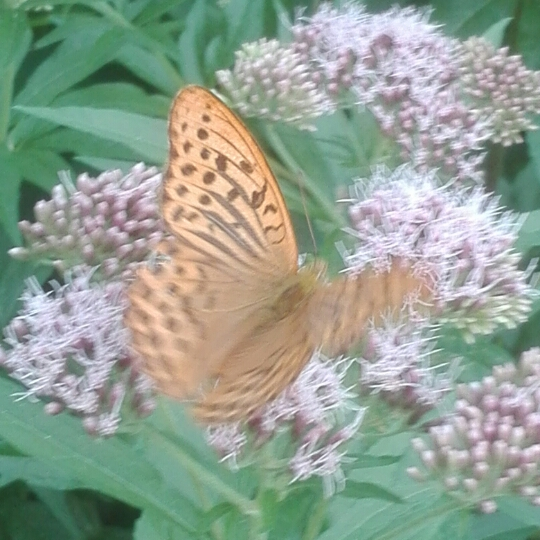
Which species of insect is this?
Argynnis paphia
